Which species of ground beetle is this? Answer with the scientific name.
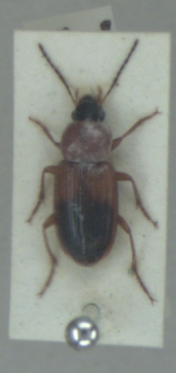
Stenolophus teutonus
